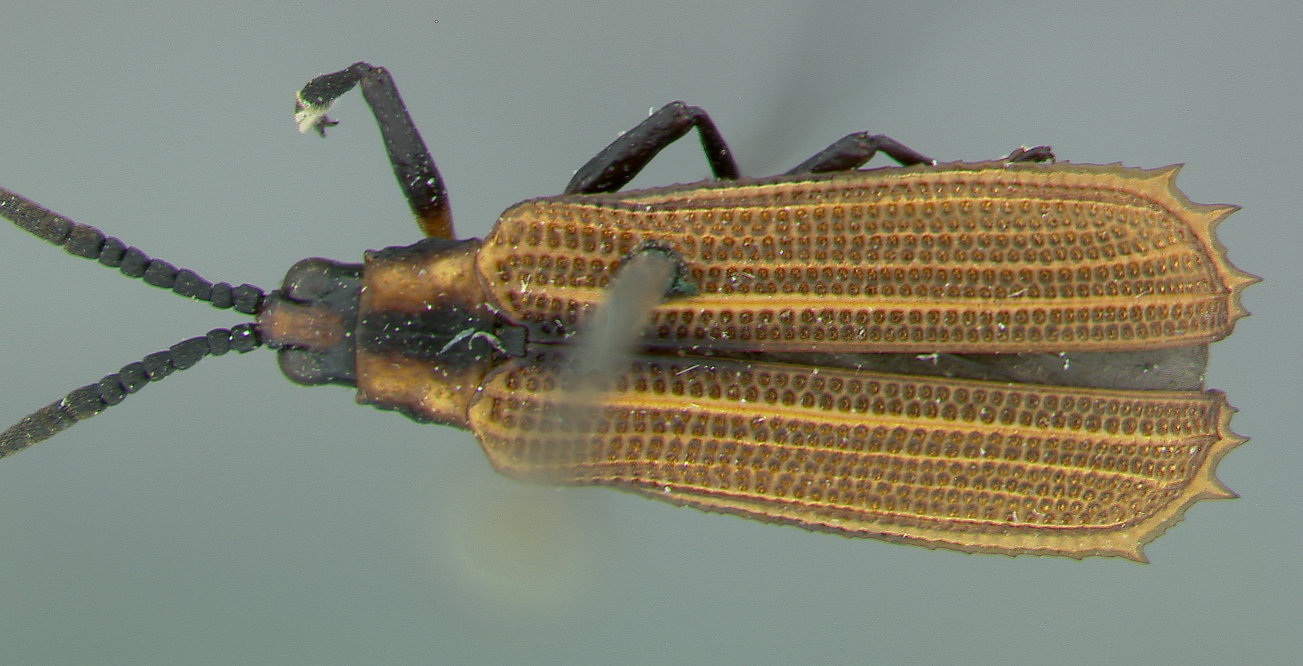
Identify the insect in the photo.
Uroplata limonensis
